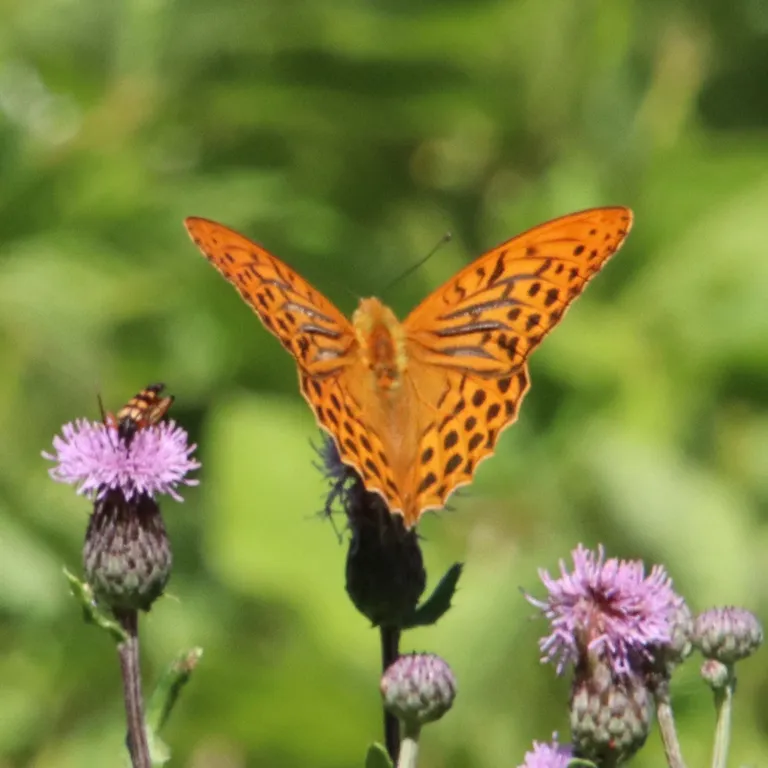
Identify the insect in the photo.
Argynnis paphia
